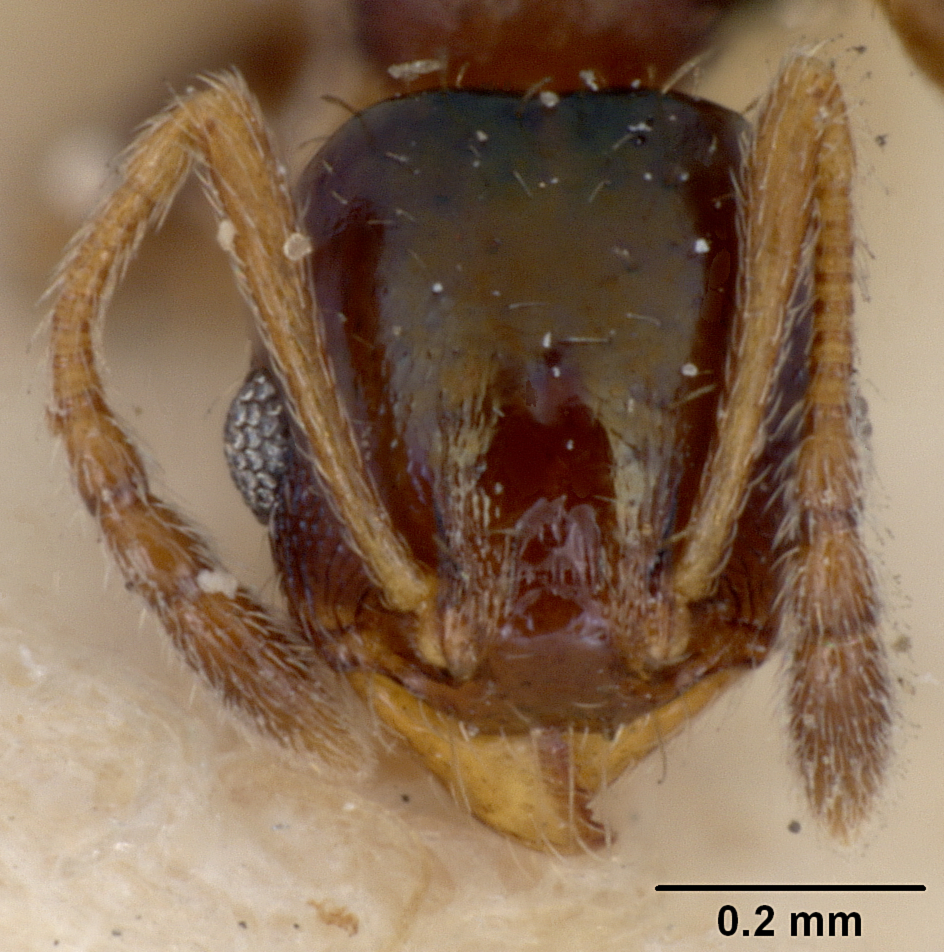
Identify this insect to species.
Pheidole metallescens
